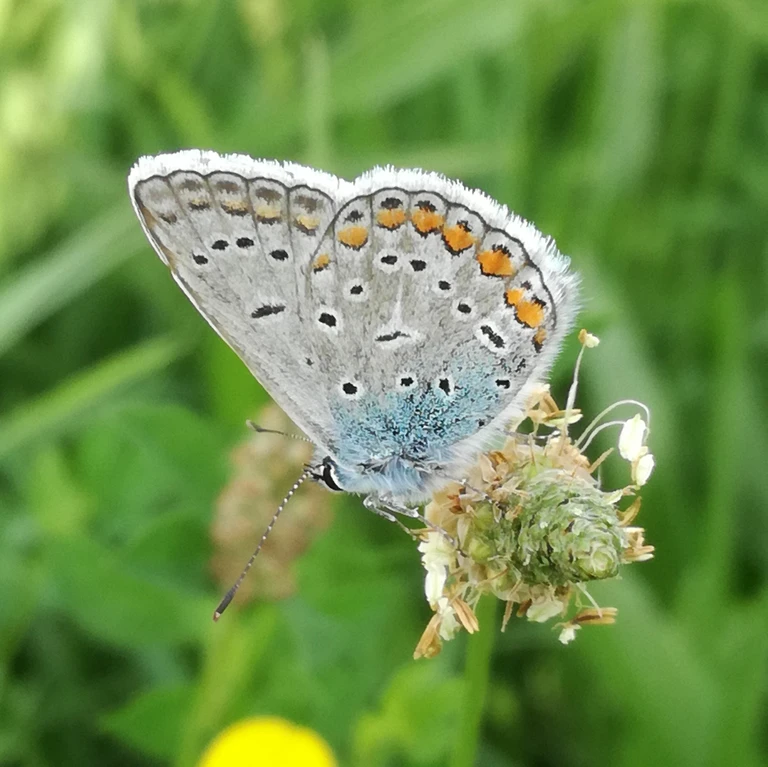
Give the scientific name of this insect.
Polyommatus icarus
